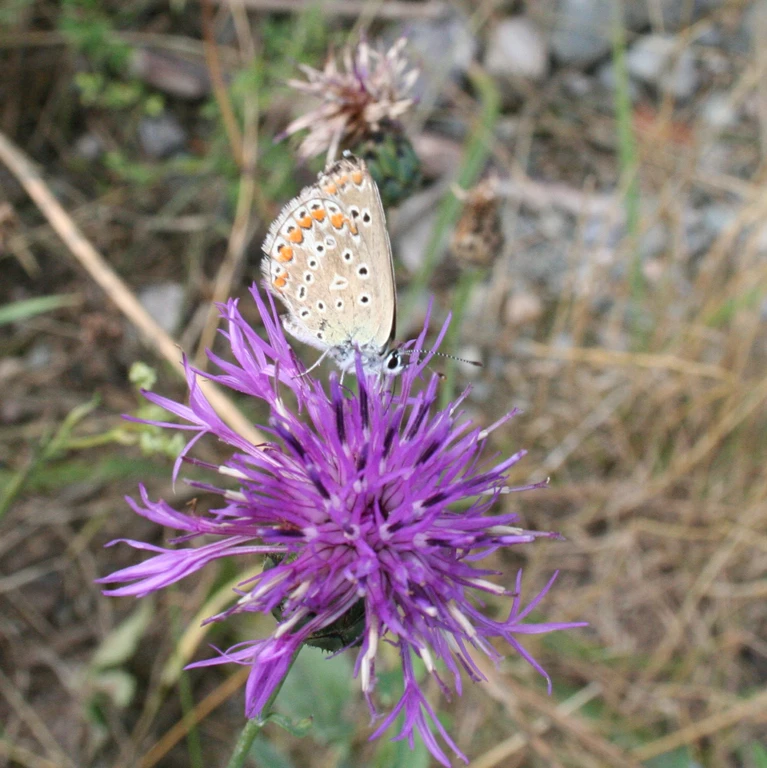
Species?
Polyommatus icarus
